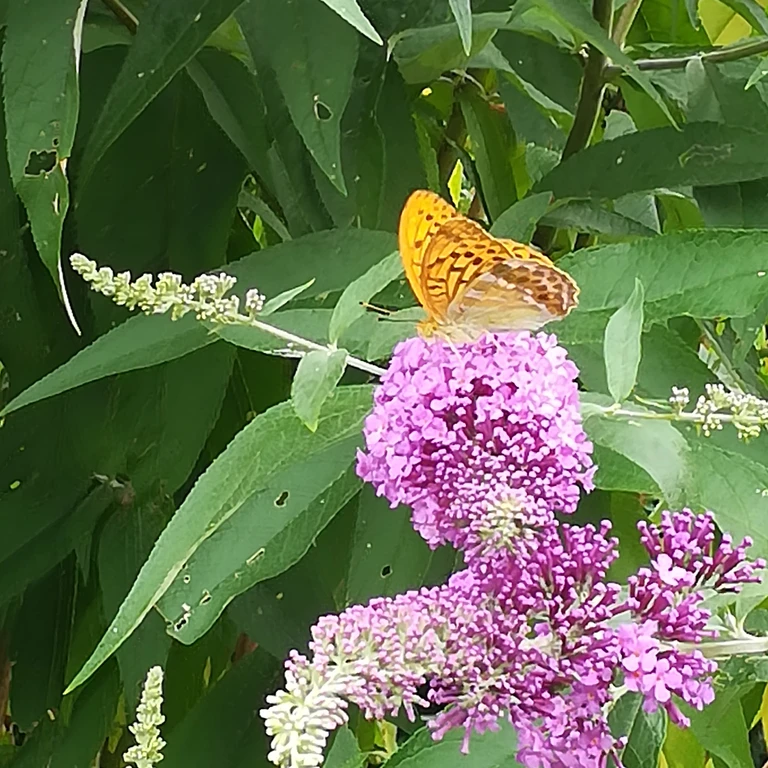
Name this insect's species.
Argynnis paphia
